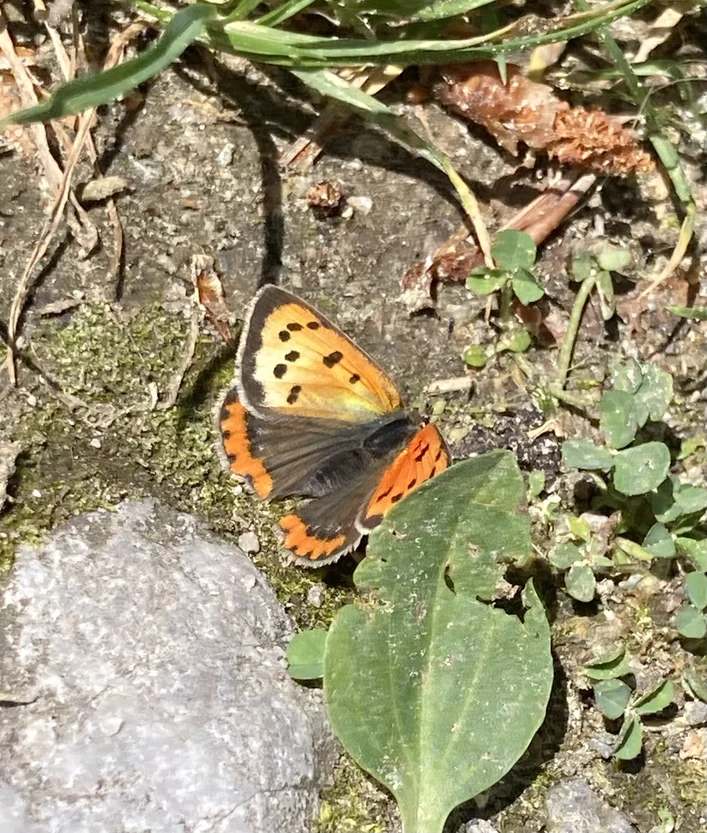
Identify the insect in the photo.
Lycaena phlaeas
